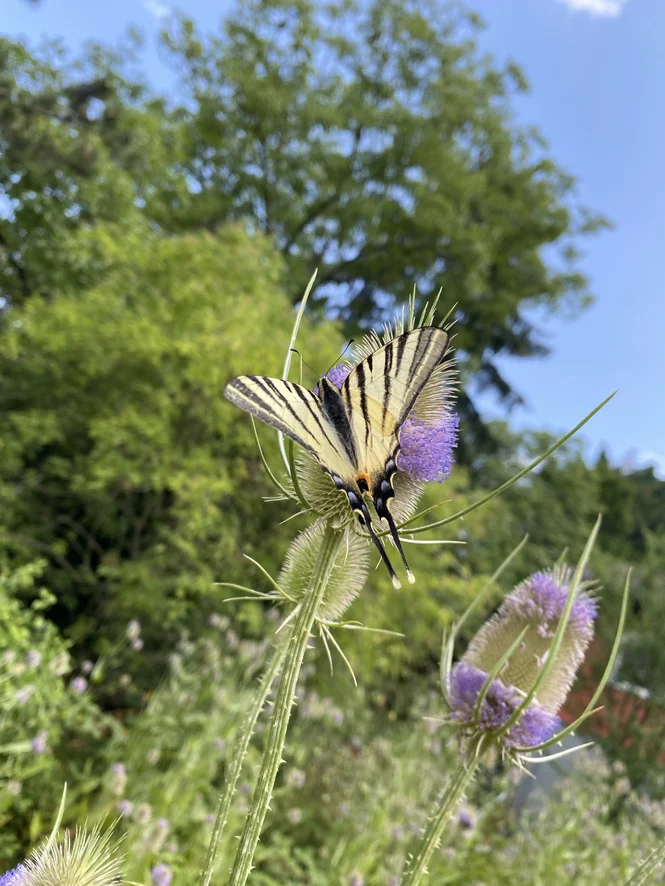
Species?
Iphiclides podalirius
